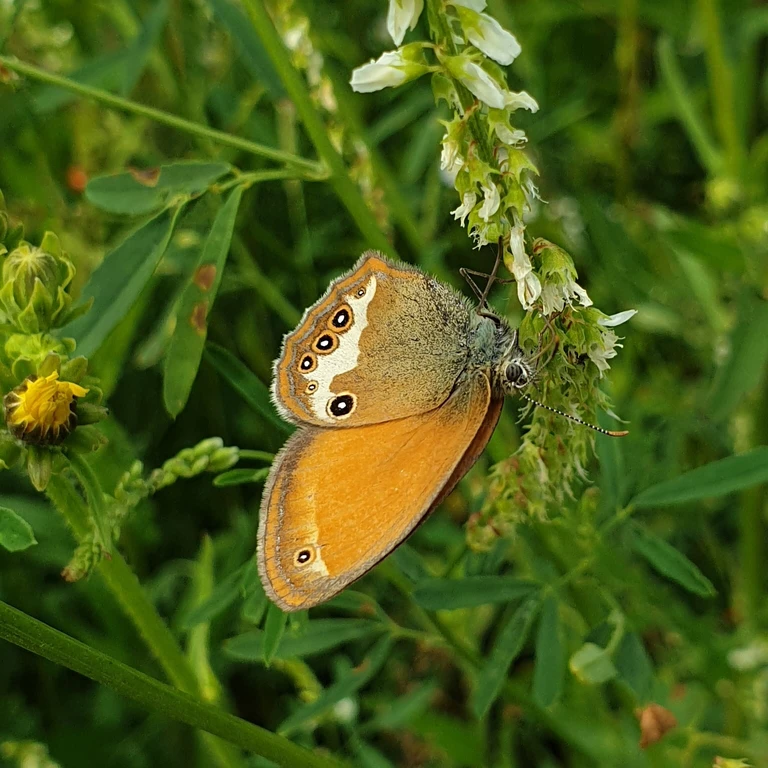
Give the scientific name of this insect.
Coenonympha arcania
